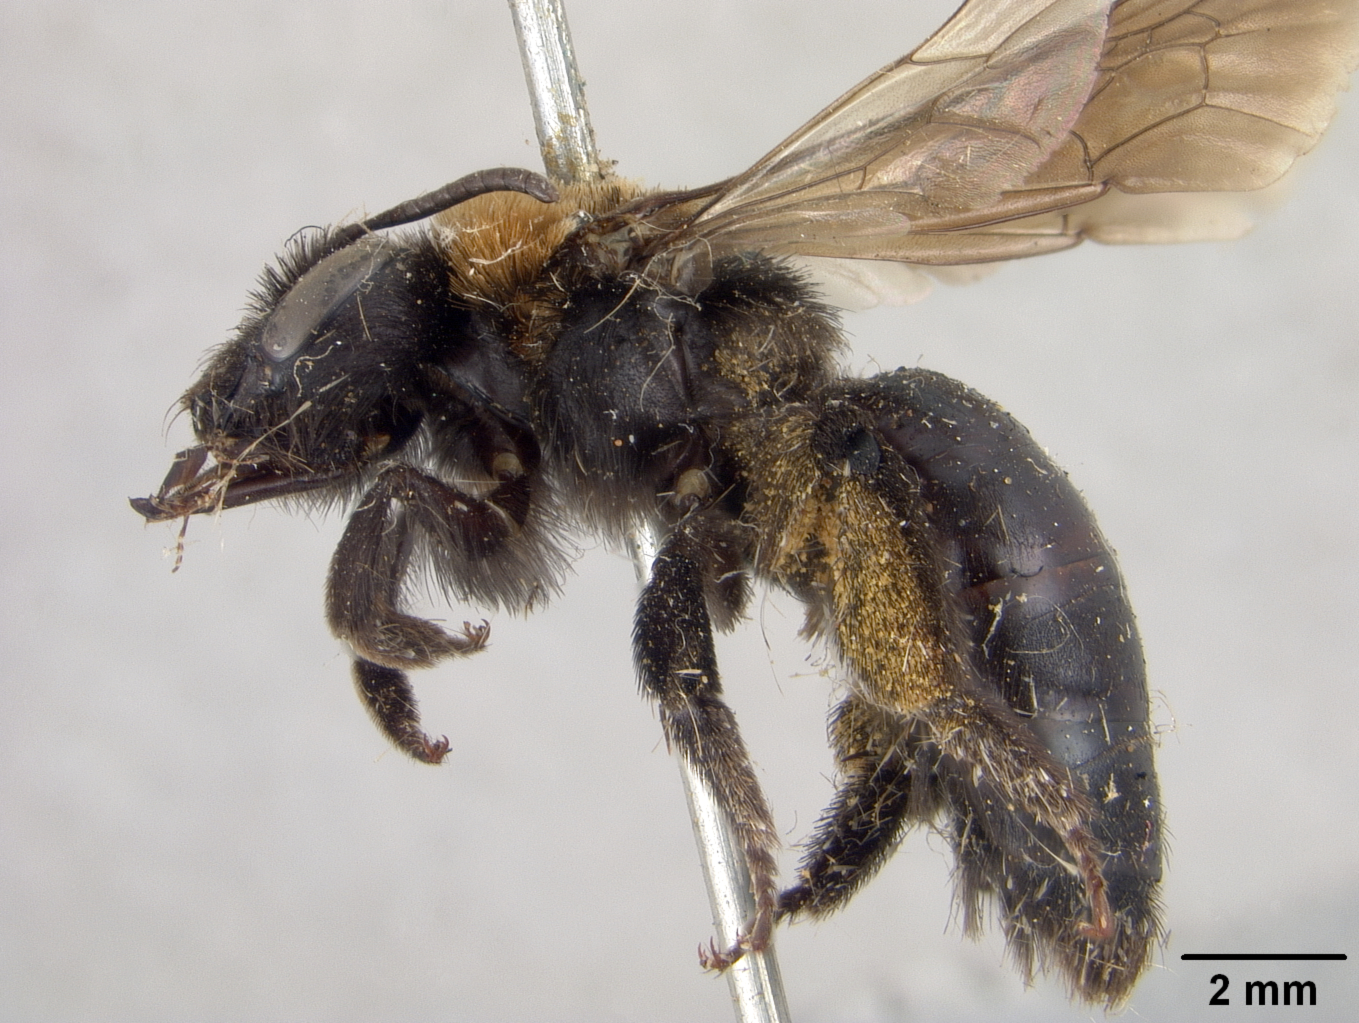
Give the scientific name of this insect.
Andrena hallii
